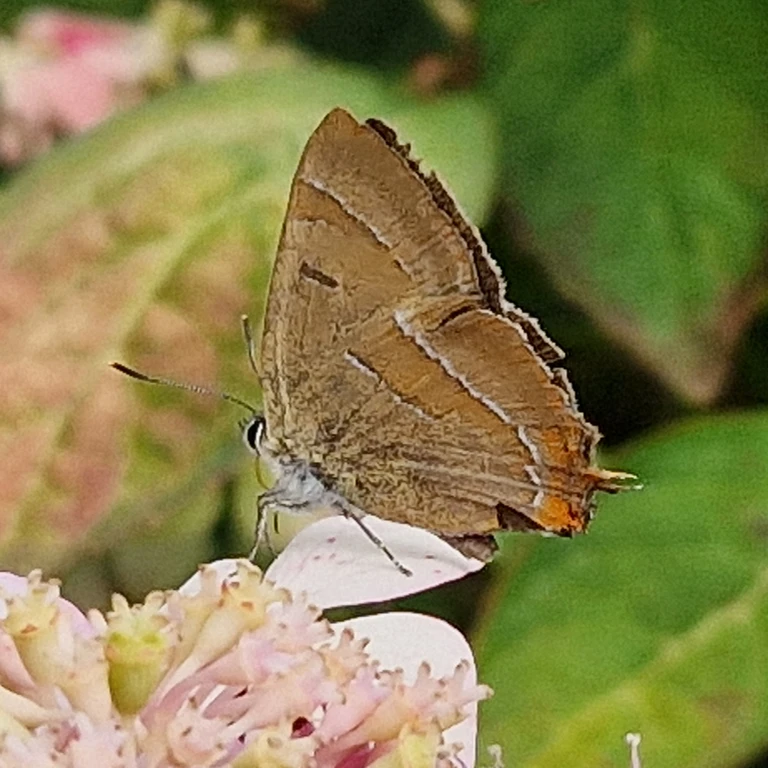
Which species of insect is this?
Thecla betulae
